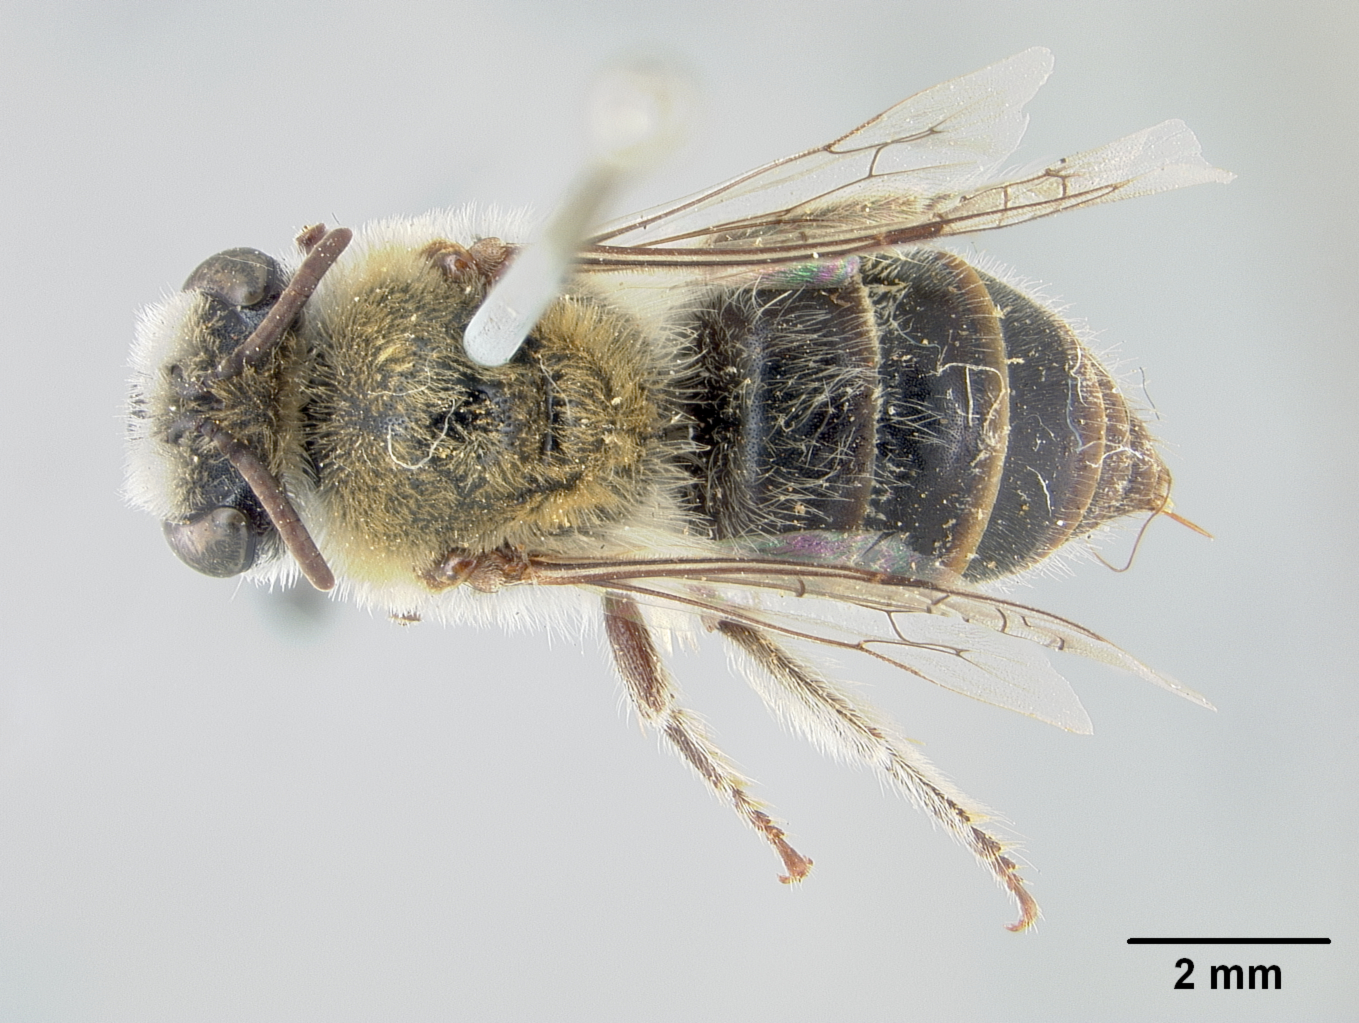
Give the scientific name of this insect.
Colletes utilis
